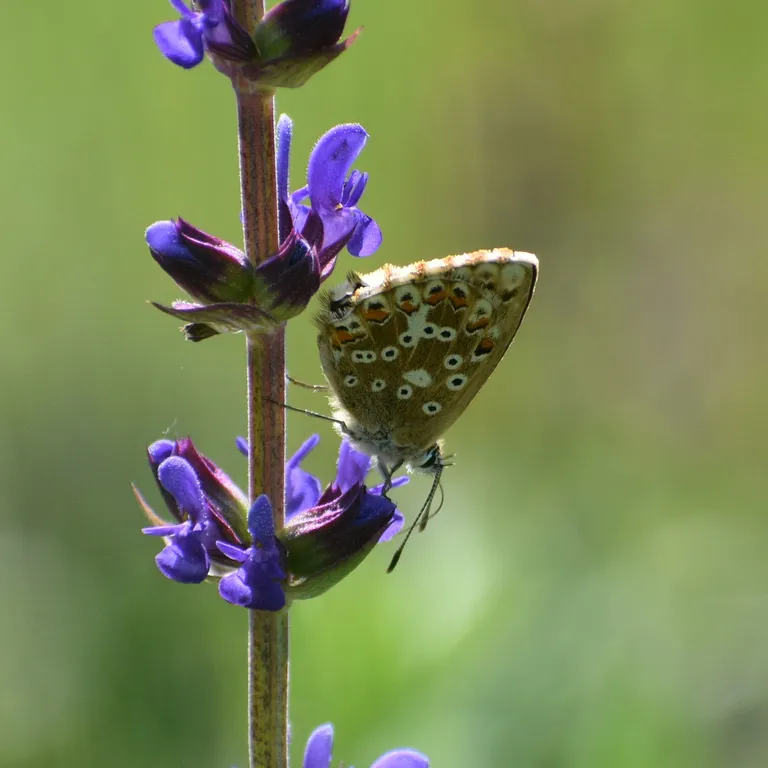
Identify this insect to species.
Lysandra coridon
